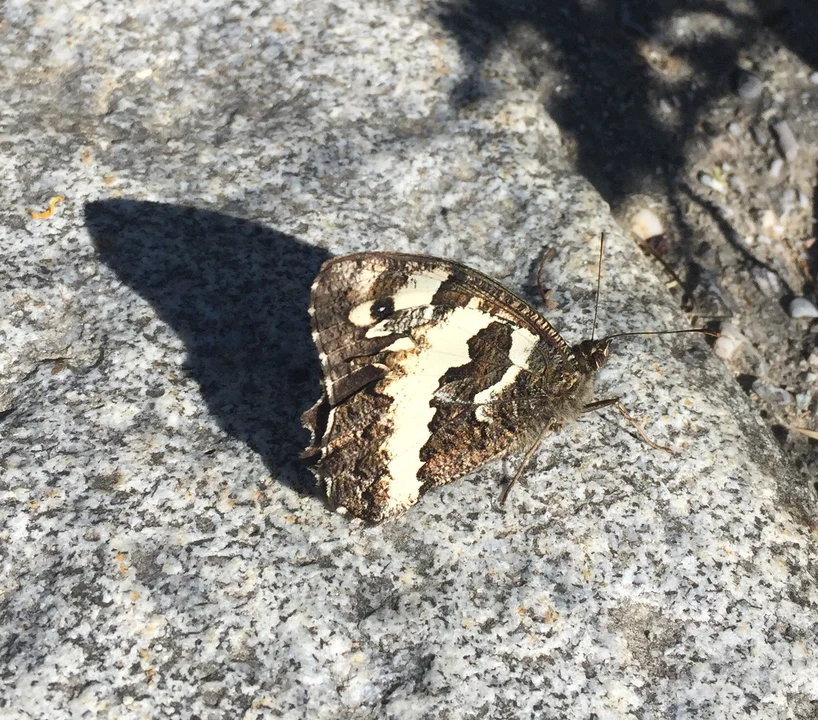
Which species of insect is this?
Brintesia circe
